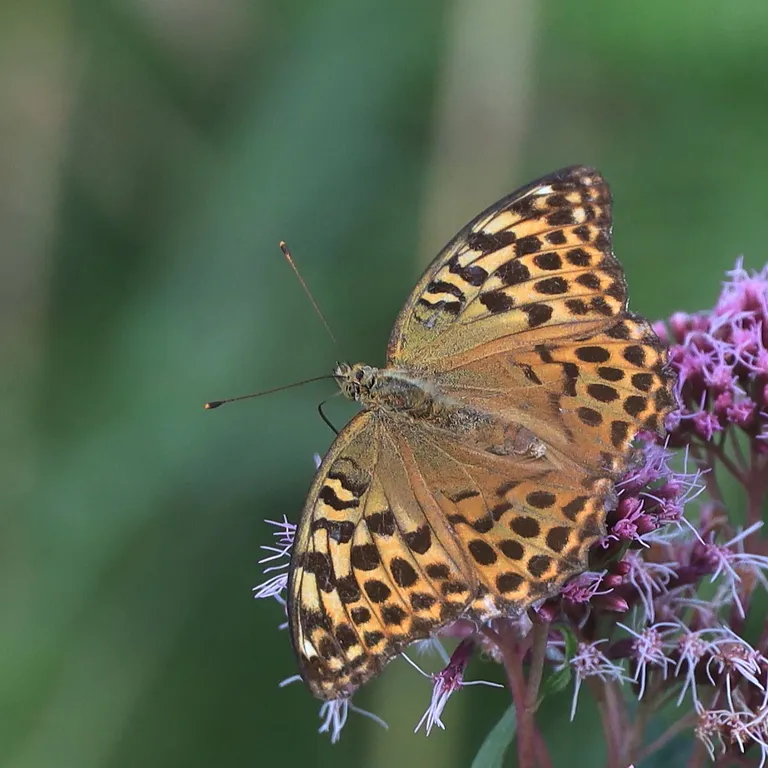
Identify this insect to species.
Argynnis paphia
